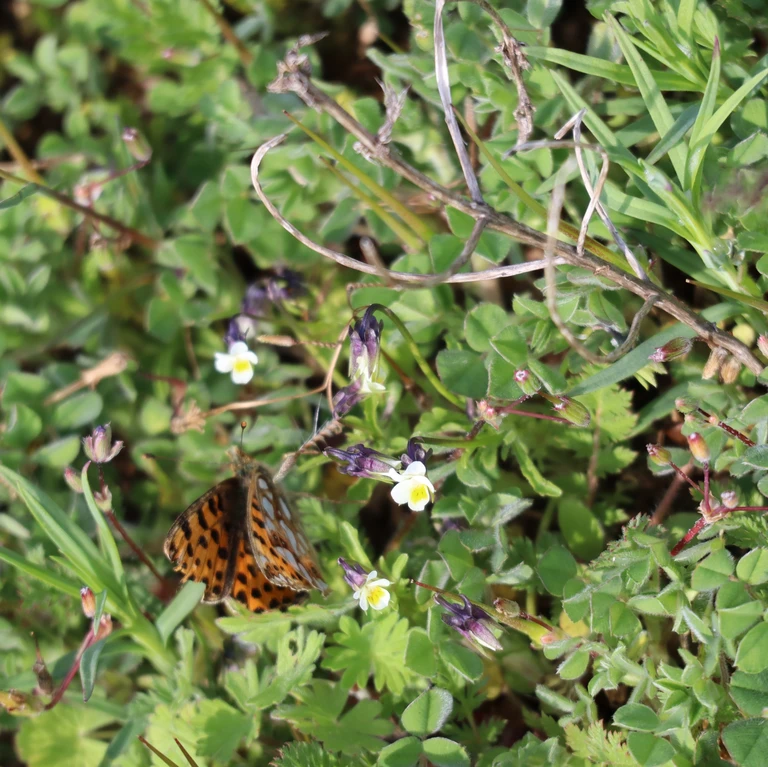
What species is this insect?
Issoria lathonia
